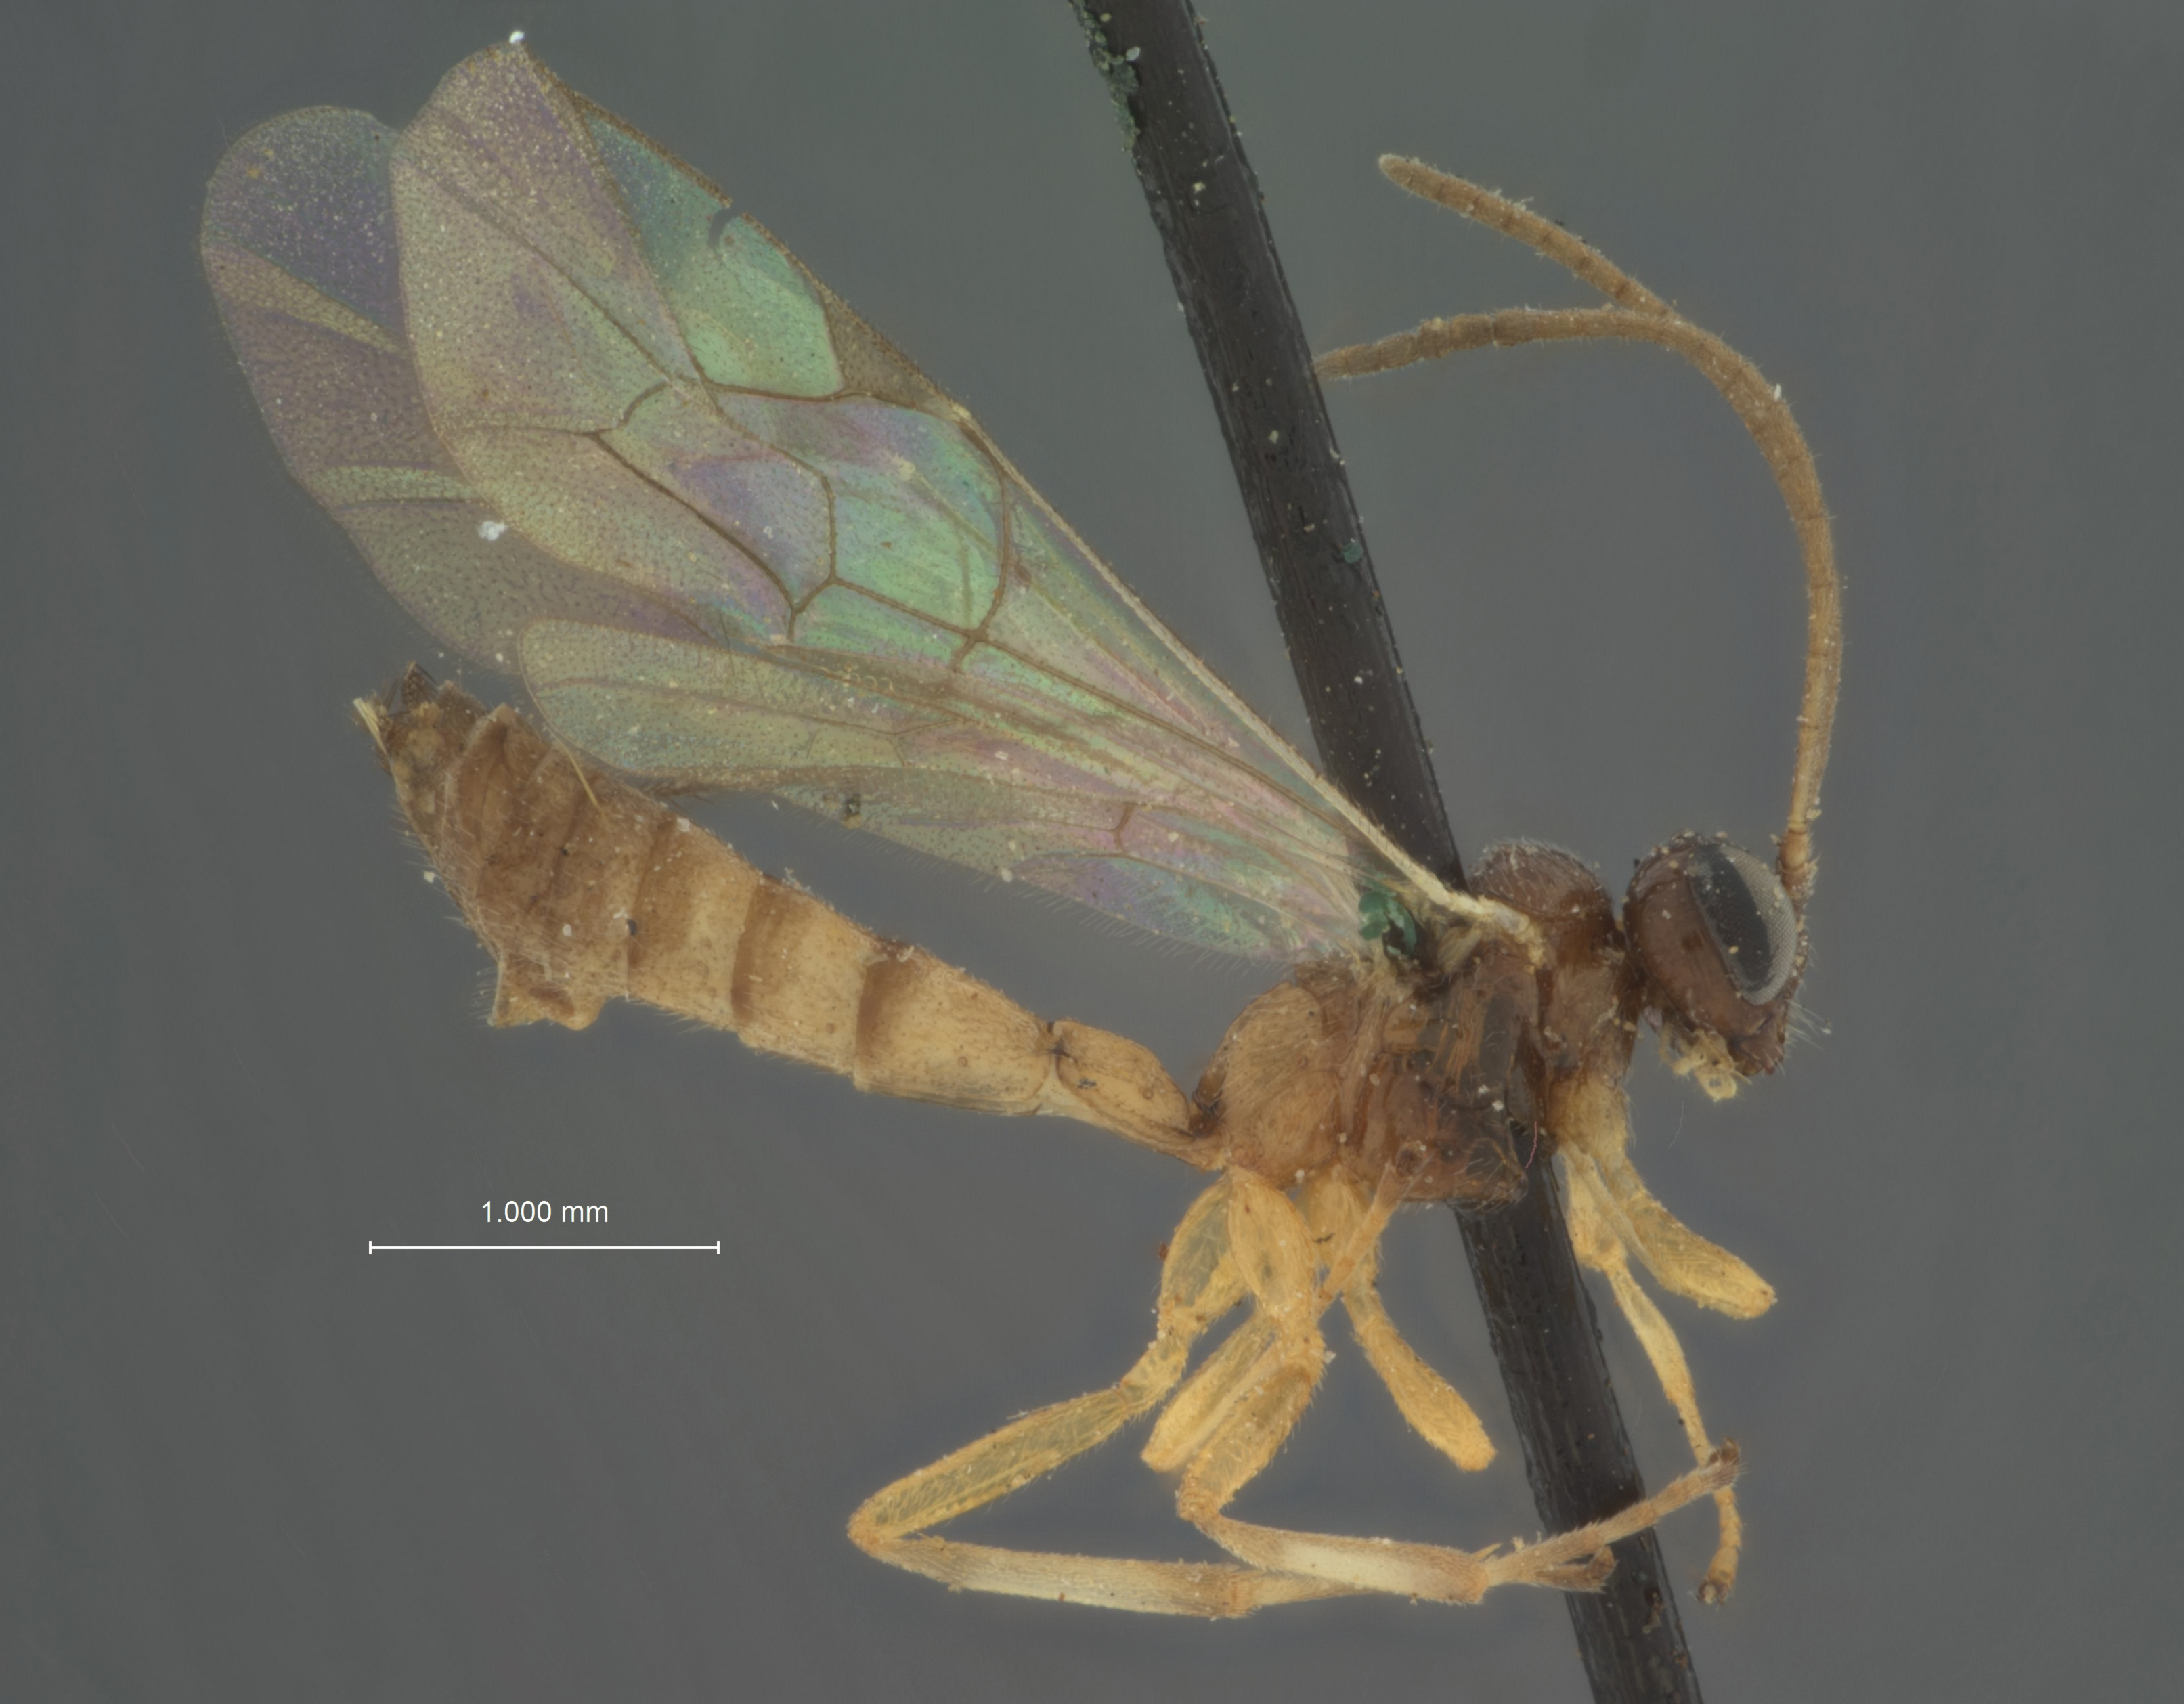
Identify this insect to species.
Pimpla euurae
